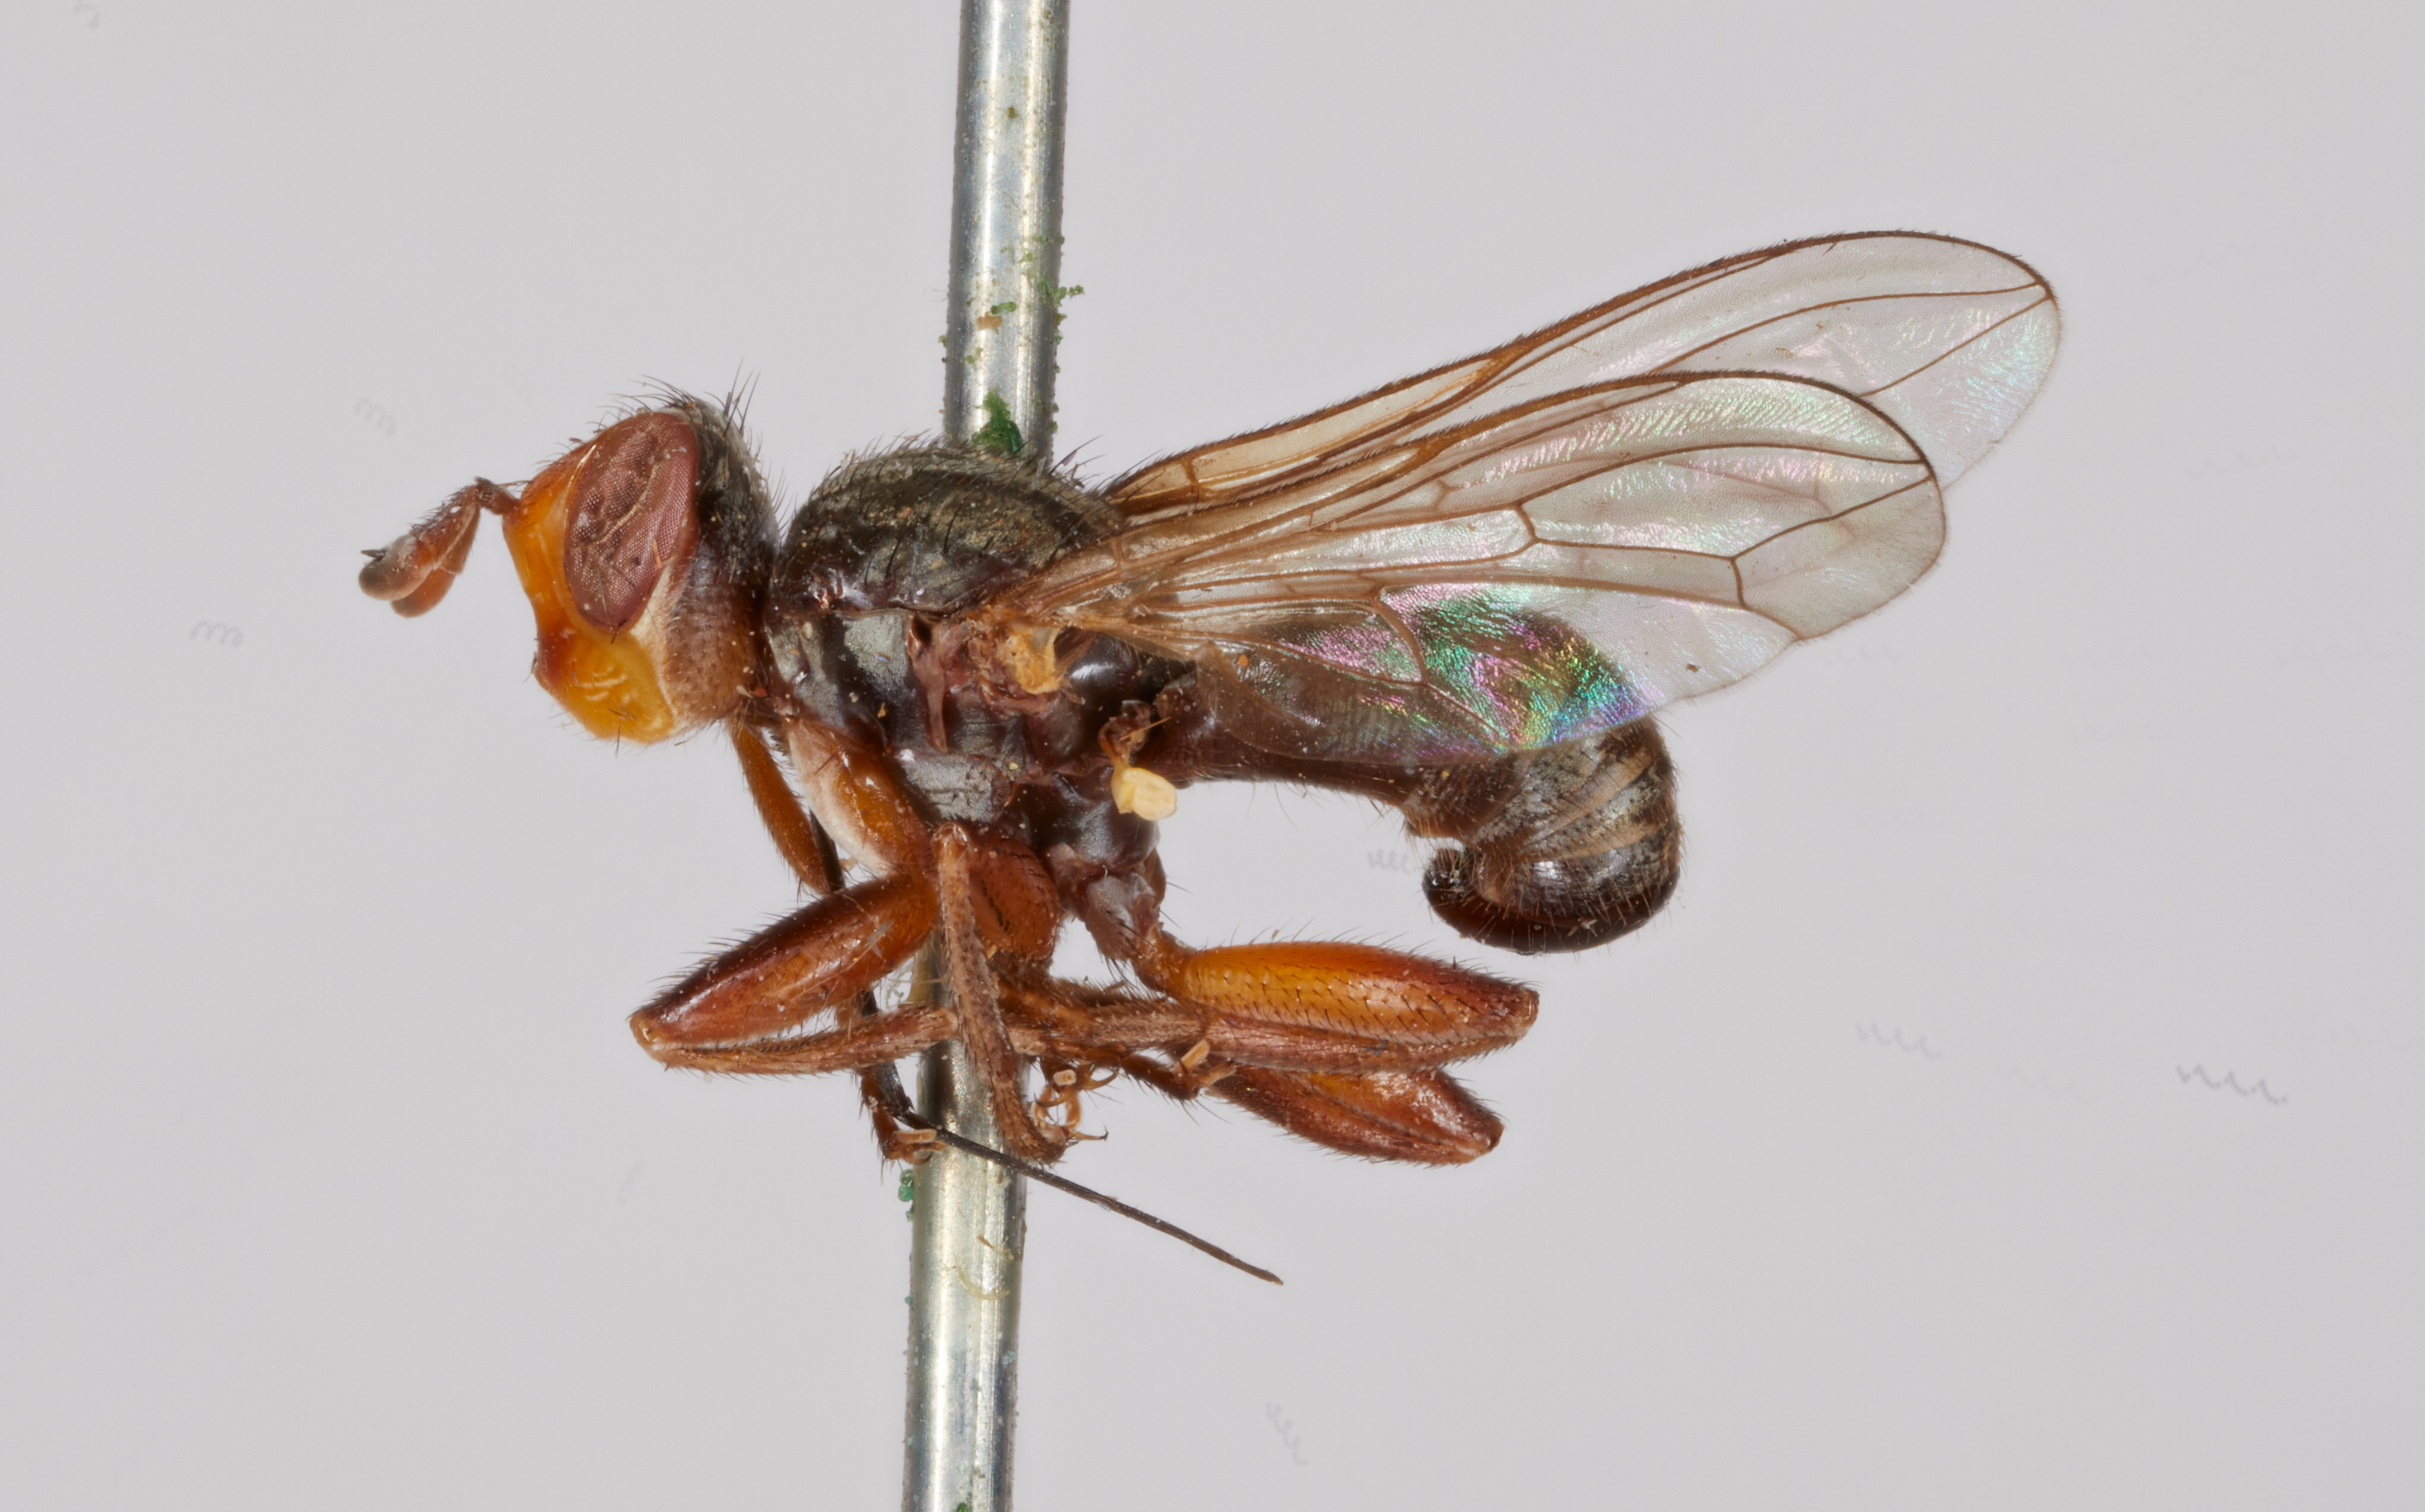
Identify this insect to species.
Thecophora rufifrons
